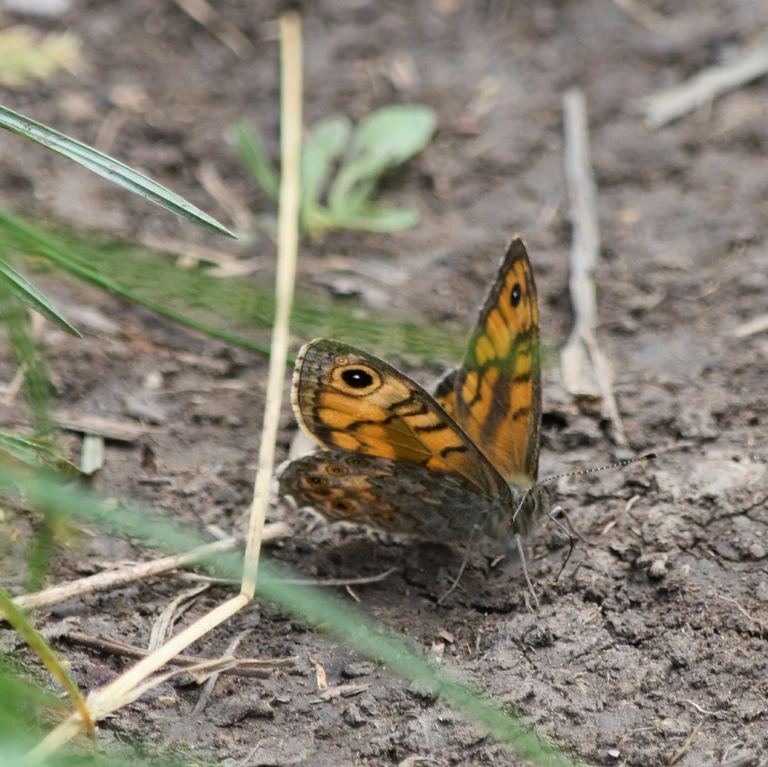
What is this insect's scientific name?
Lasiommata megera (also Pararge megera)
